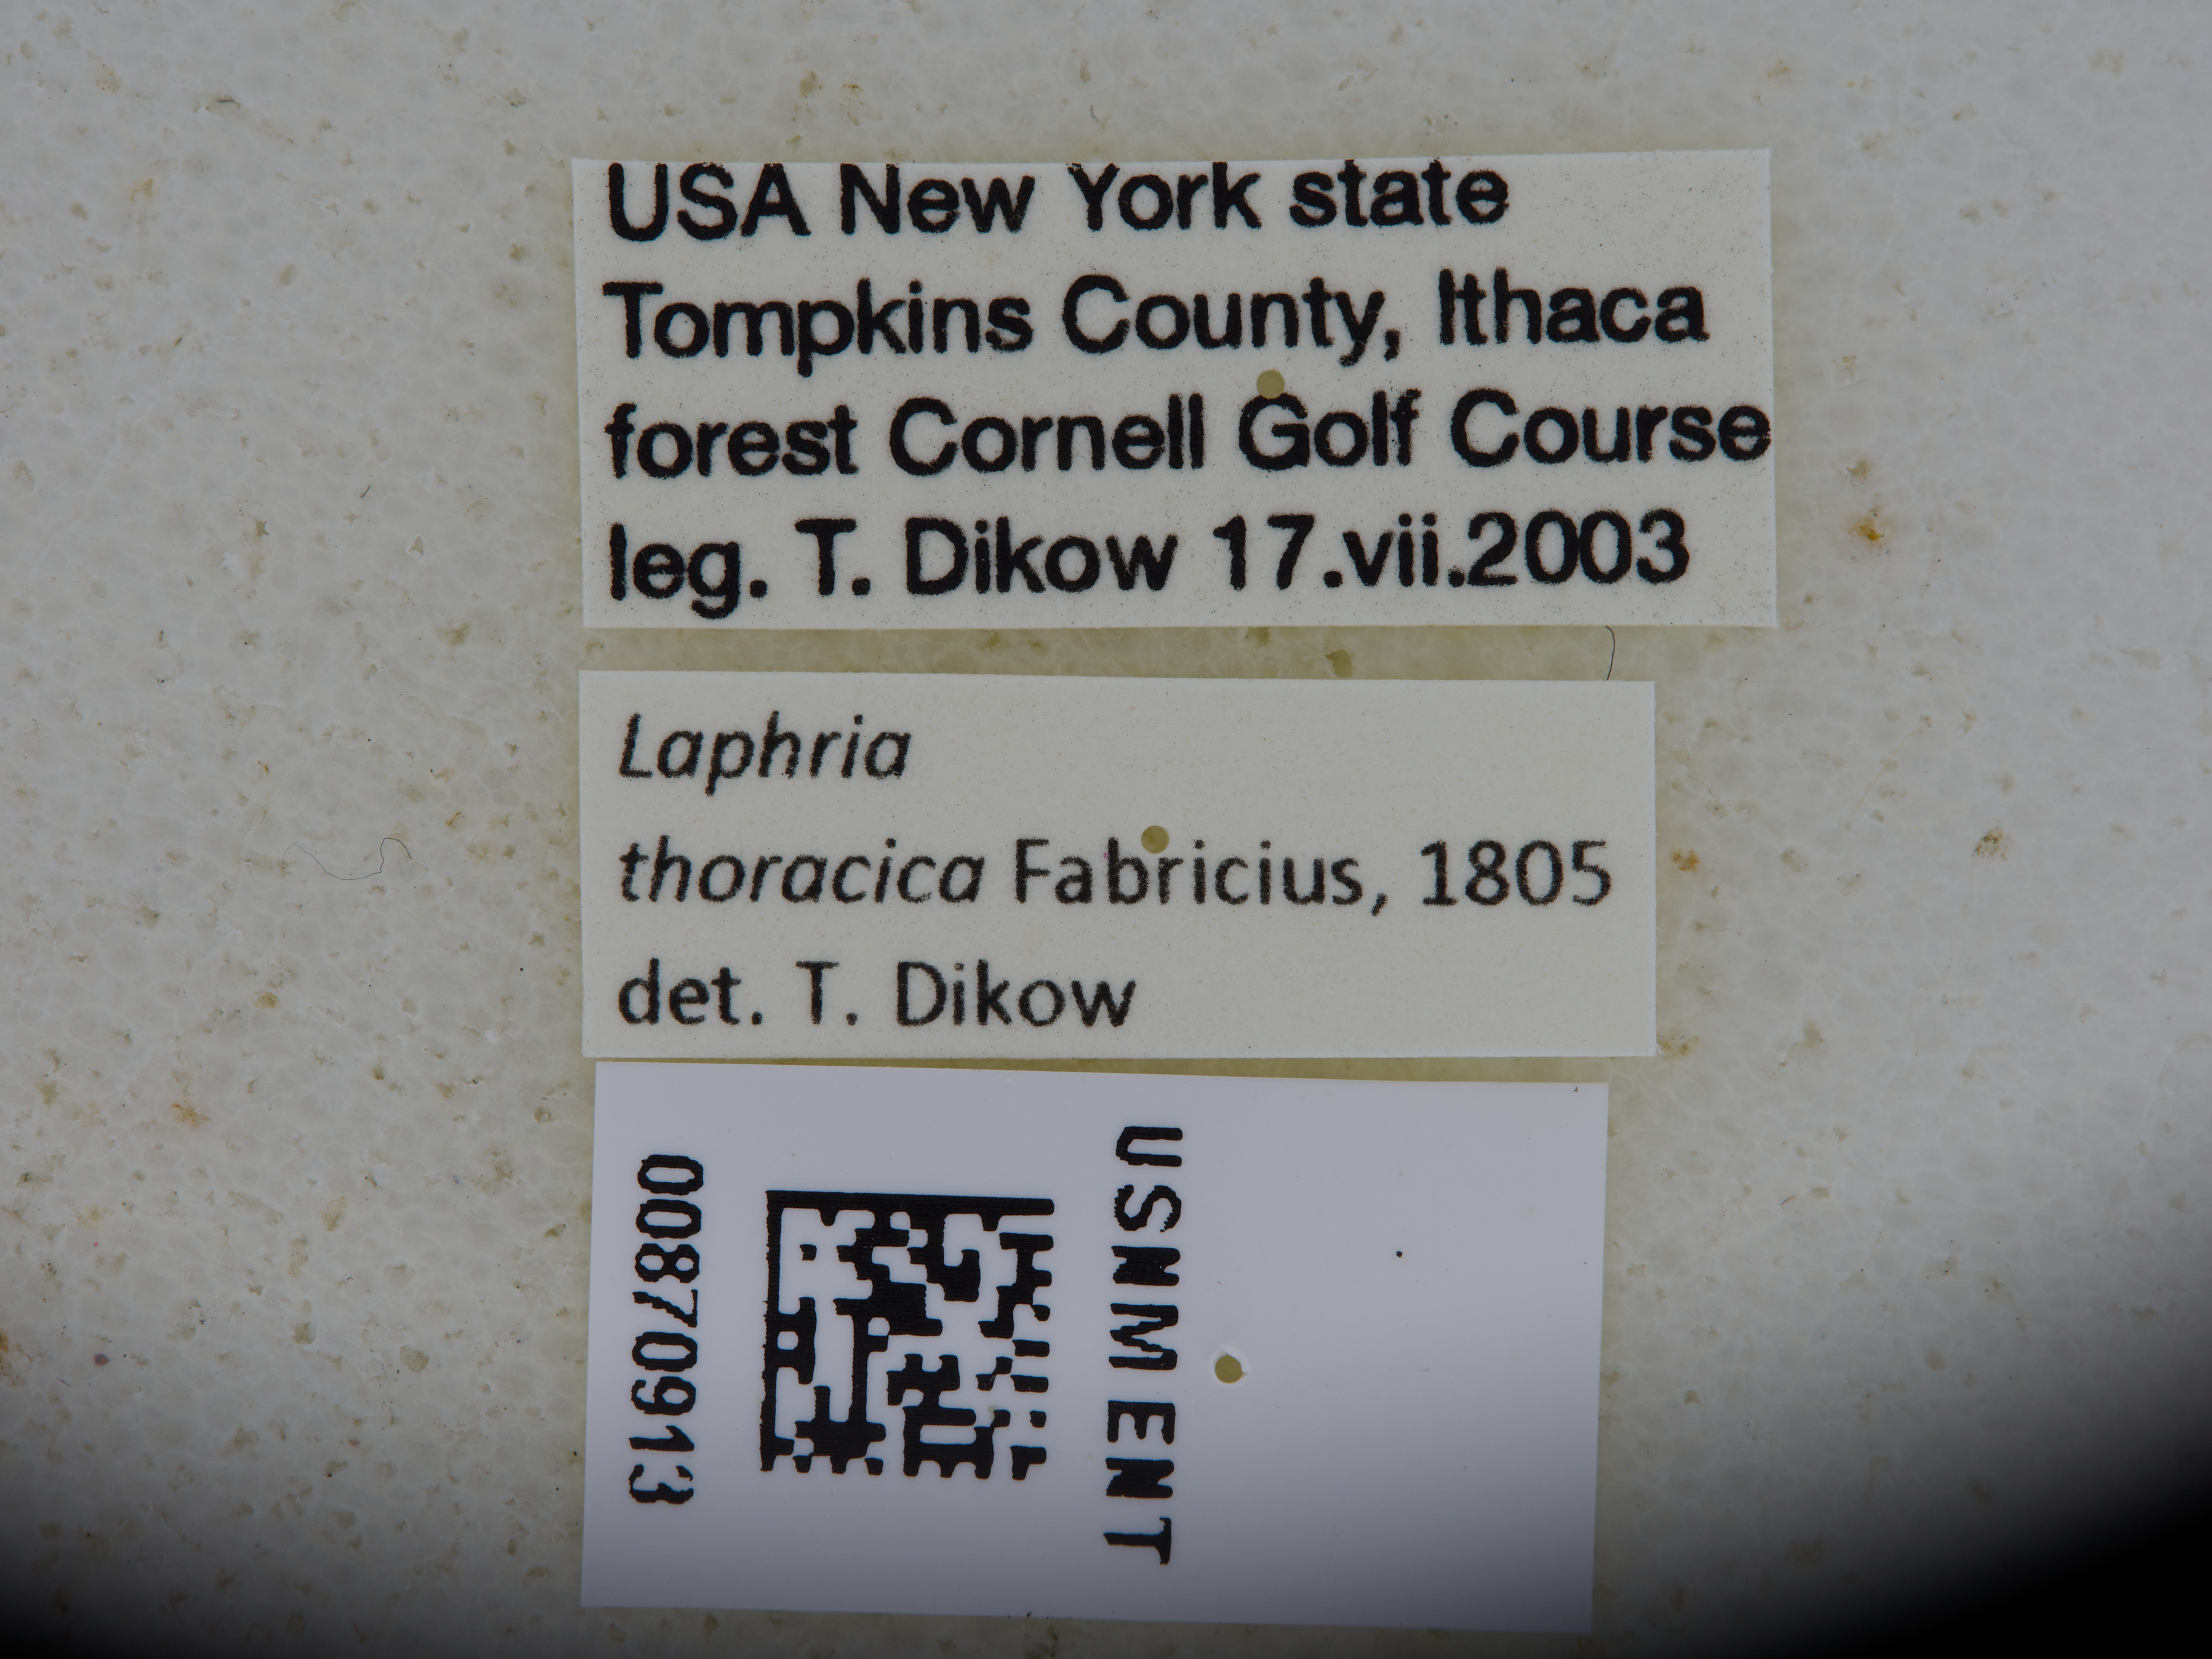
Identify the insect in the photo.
Laphria thoracica
